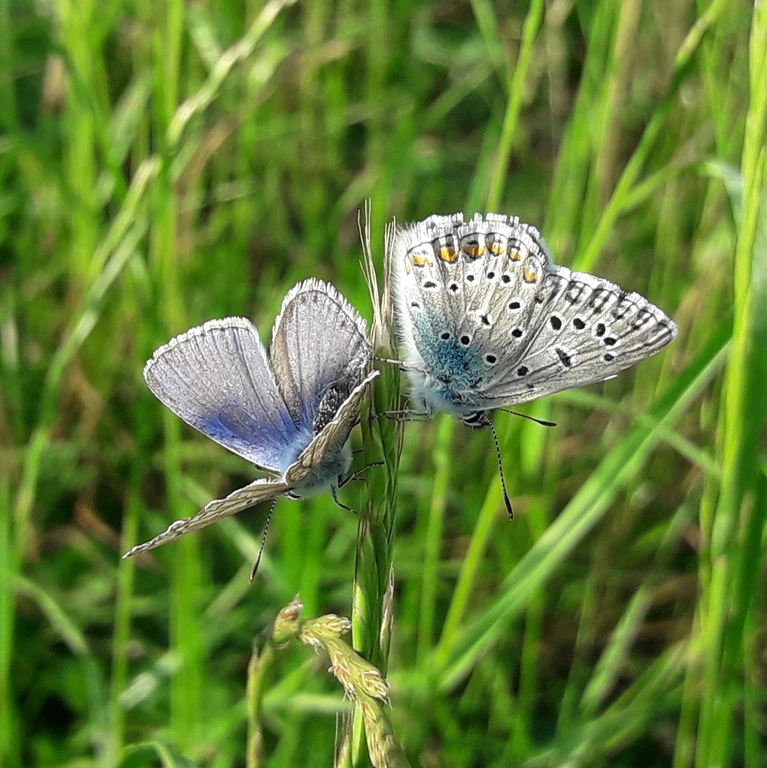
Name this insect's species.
Polyommatus icarus
